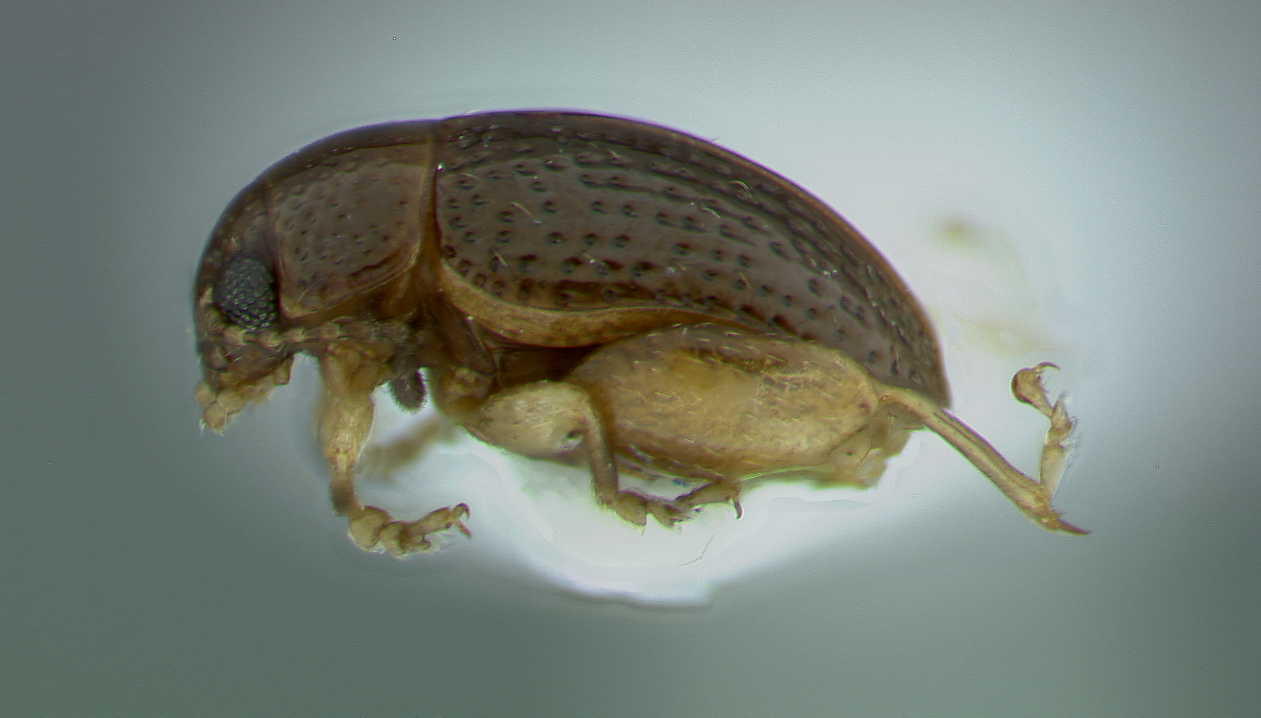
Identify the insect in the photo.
Normaltica iviei
